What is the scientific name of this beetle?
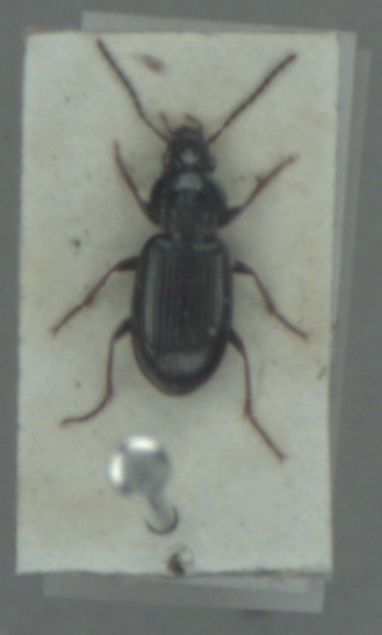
Pterostichus strenuus
